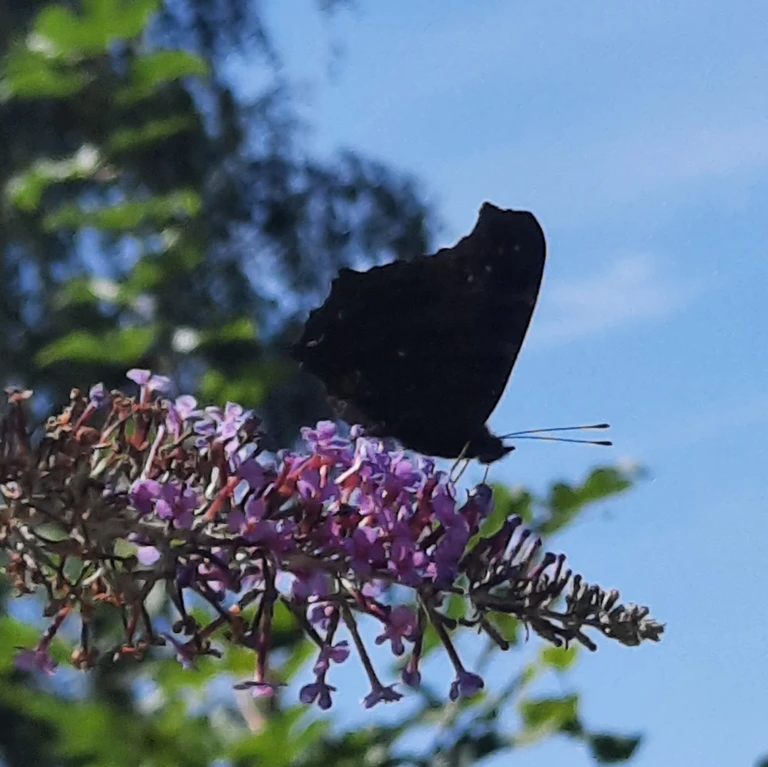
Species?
Aglais io
